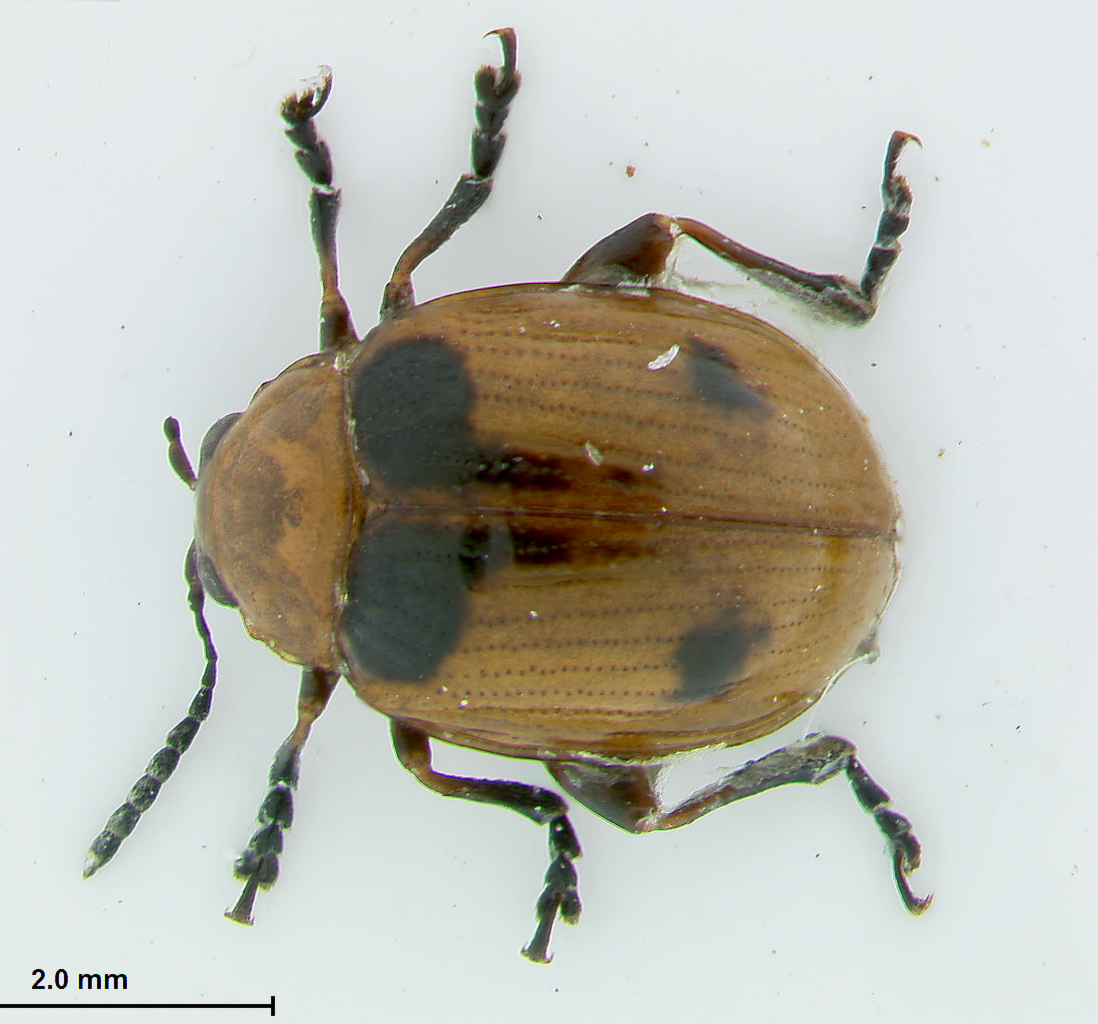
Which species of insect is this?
Phaelota kottigehara
